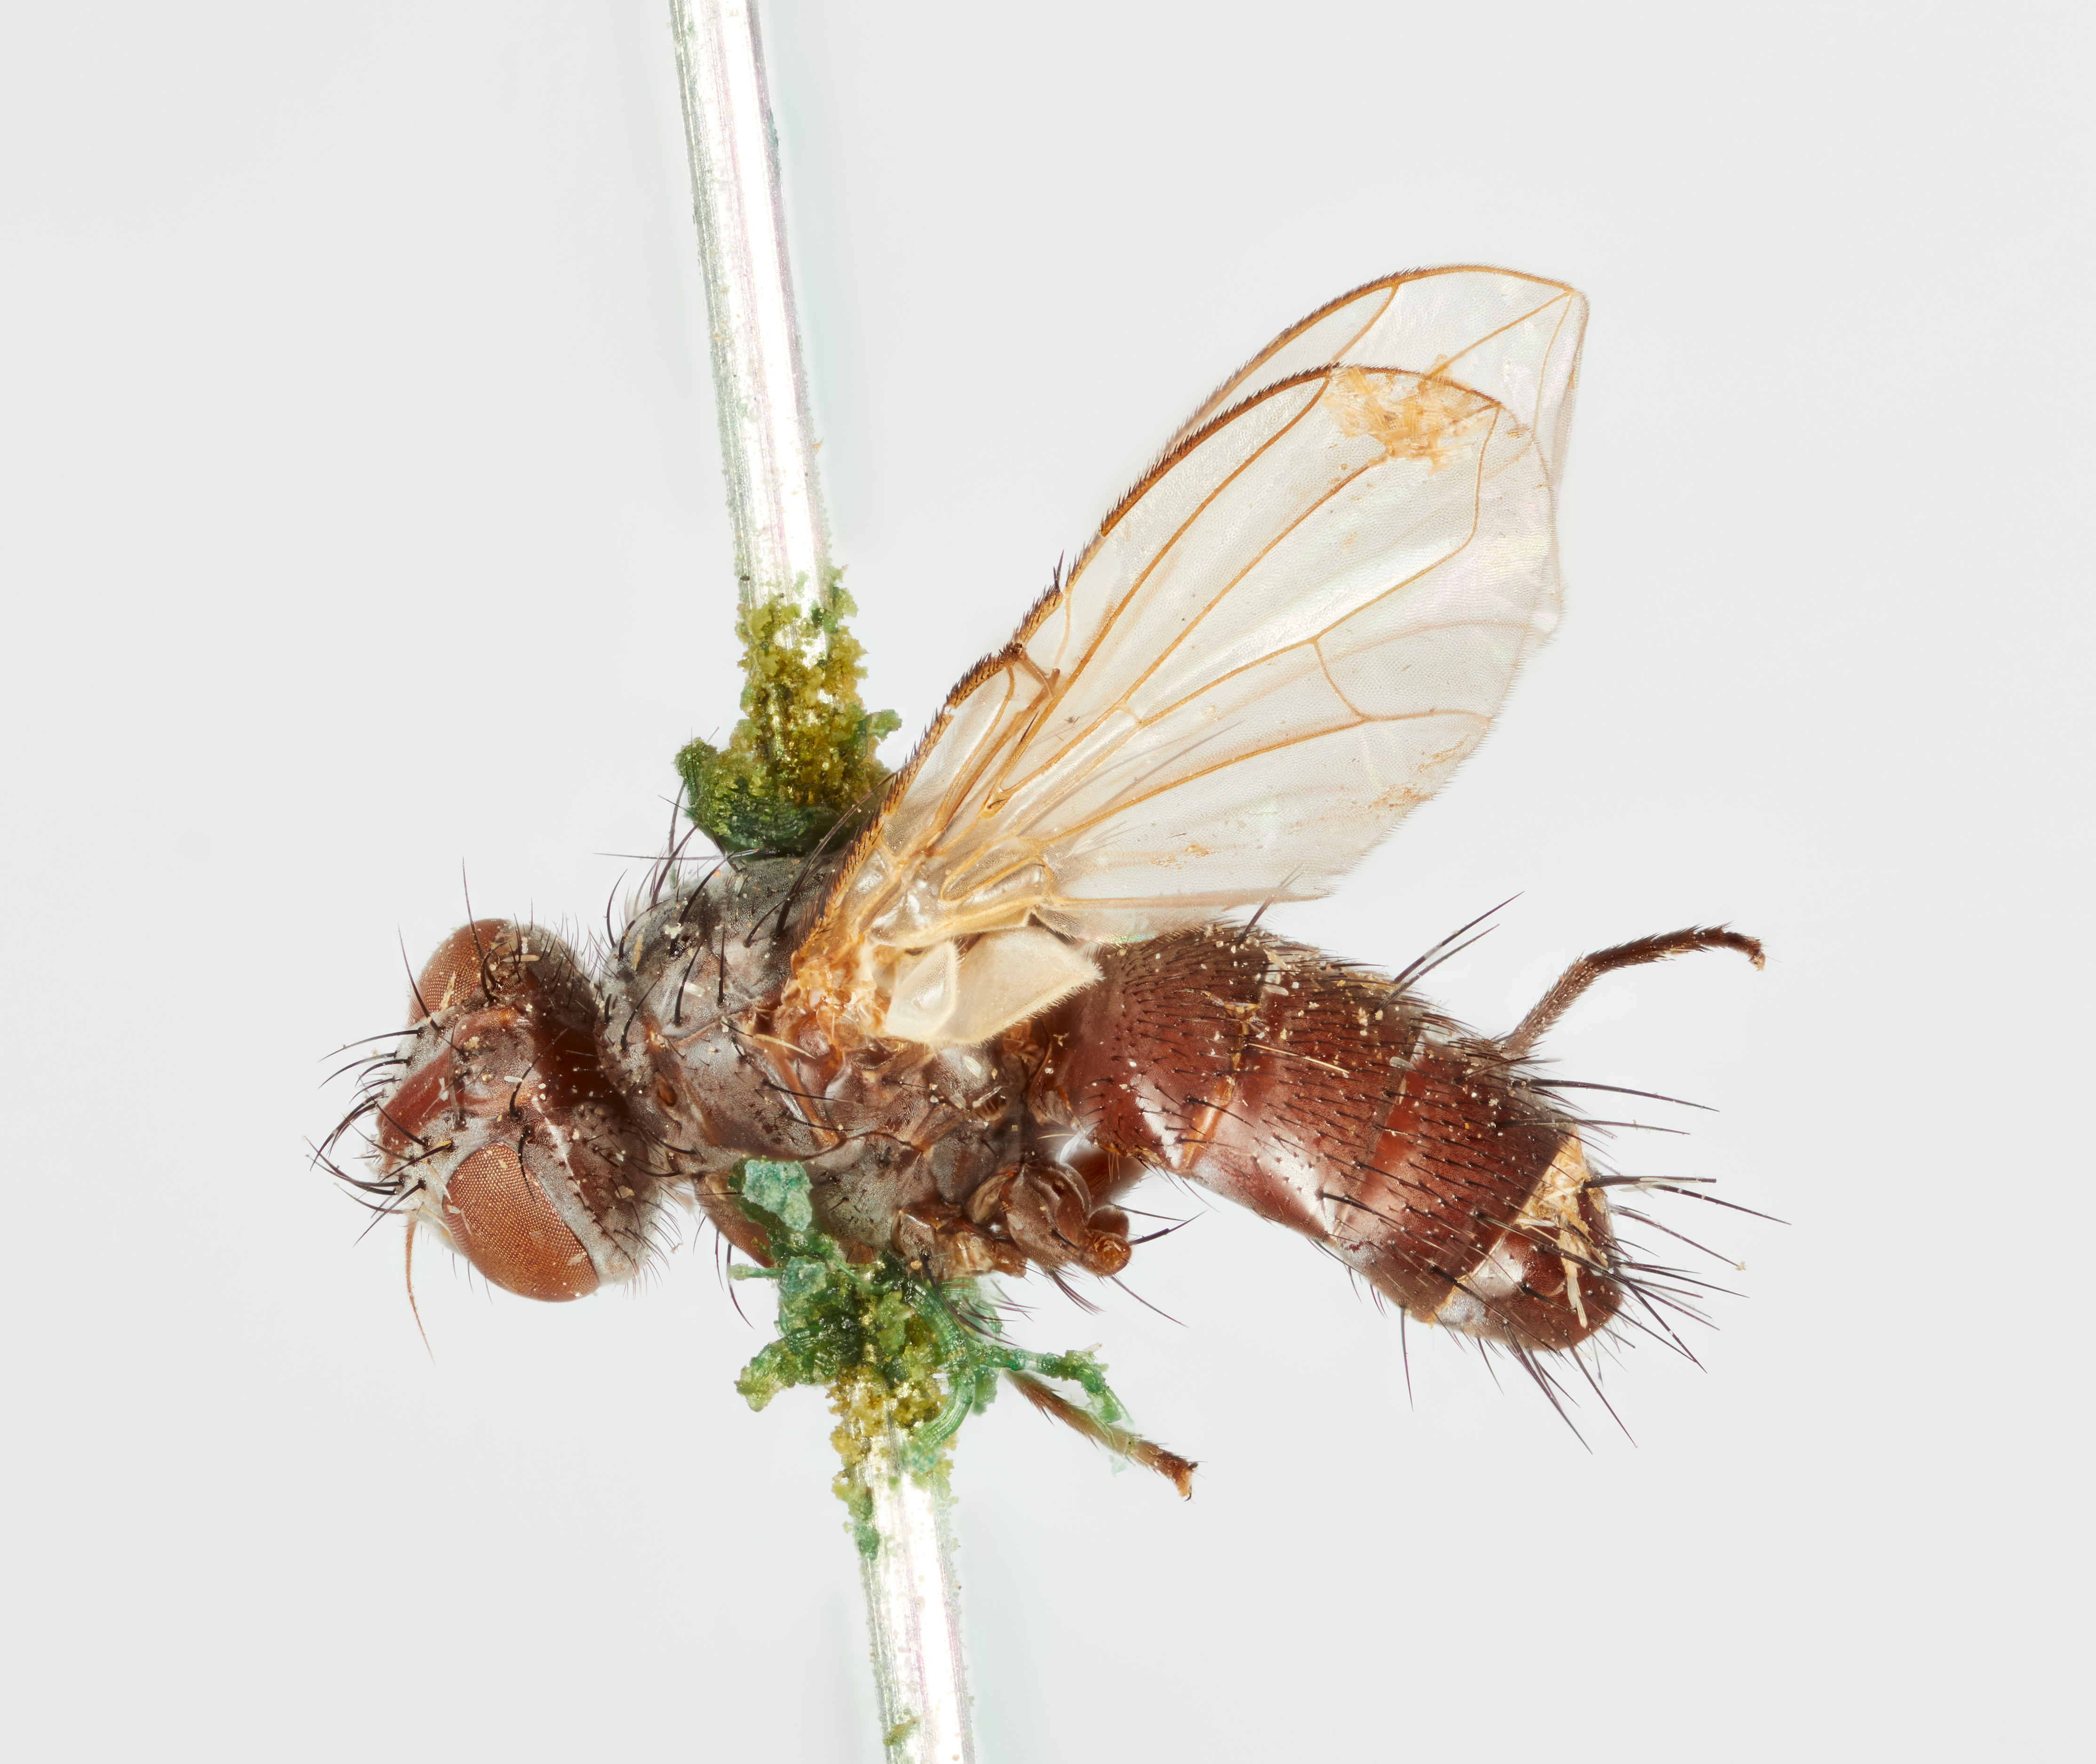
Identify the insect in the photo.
Admontia unispinosa
